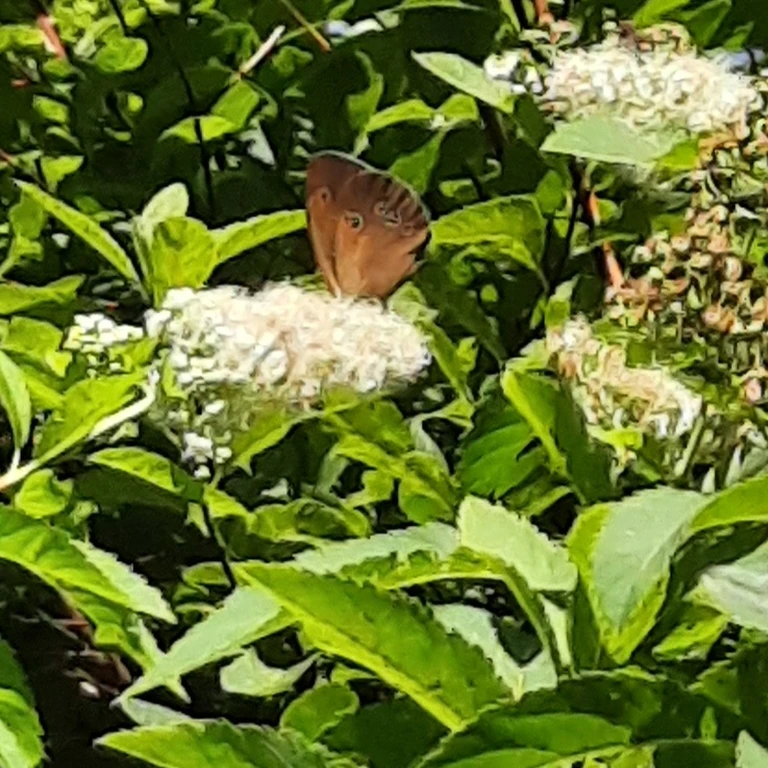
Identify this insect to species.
Aphantopus hyperantus
